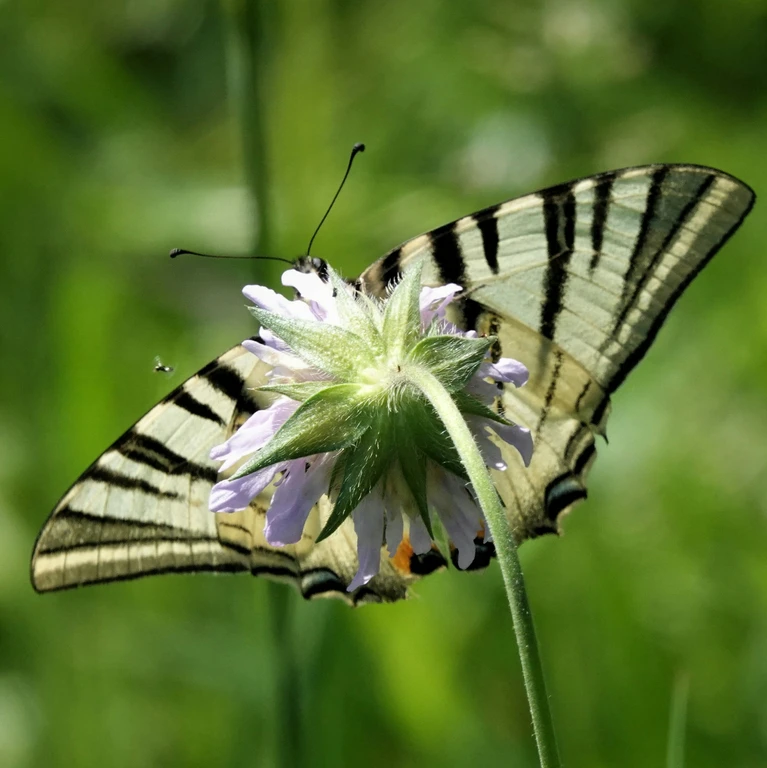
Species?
Iphiclides podalirius
